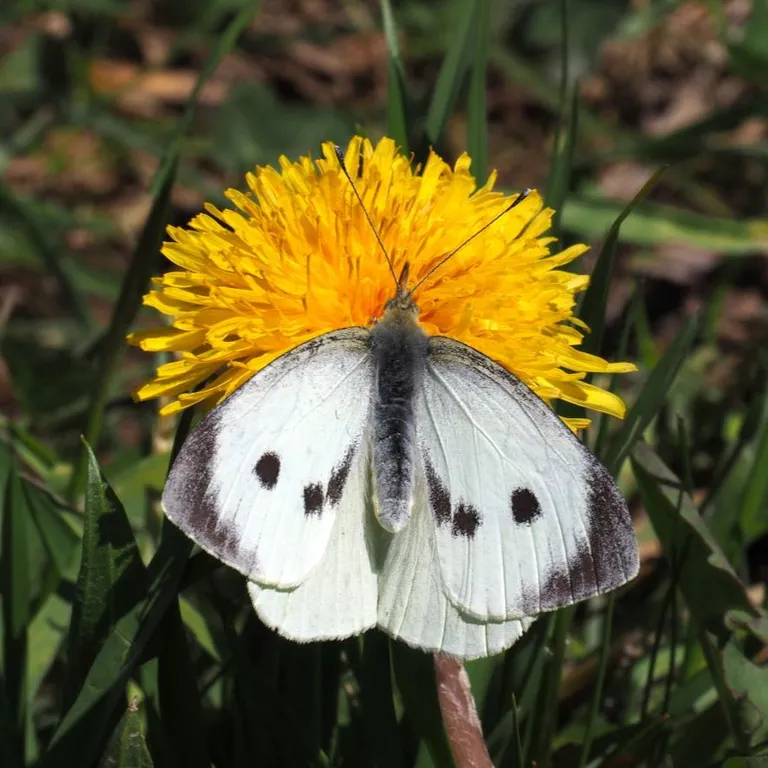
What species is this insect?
Pieris brassicae
